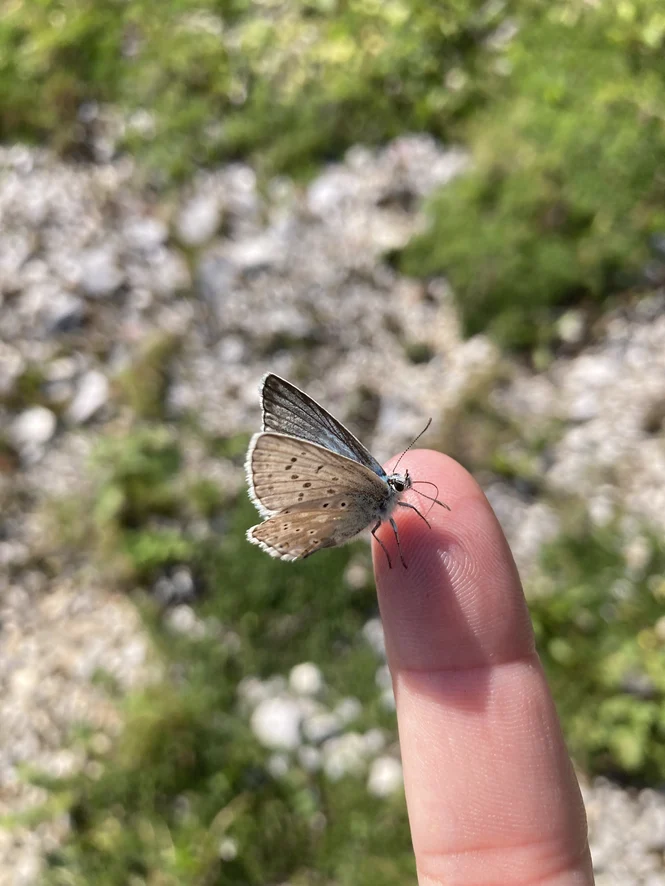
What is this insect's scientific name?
Lysandra coridon
